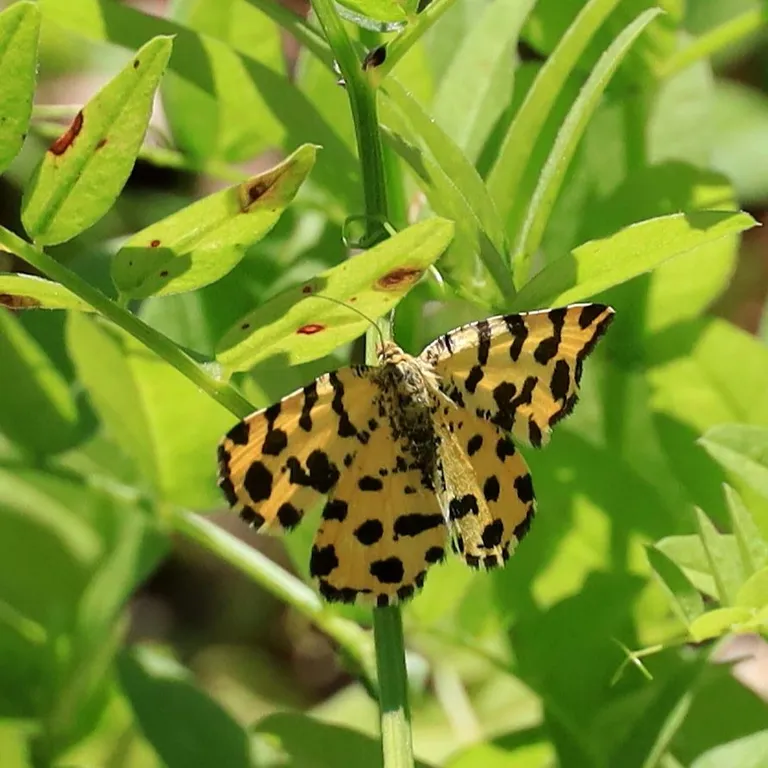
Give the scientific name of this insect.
Pseudopanthera macularia
